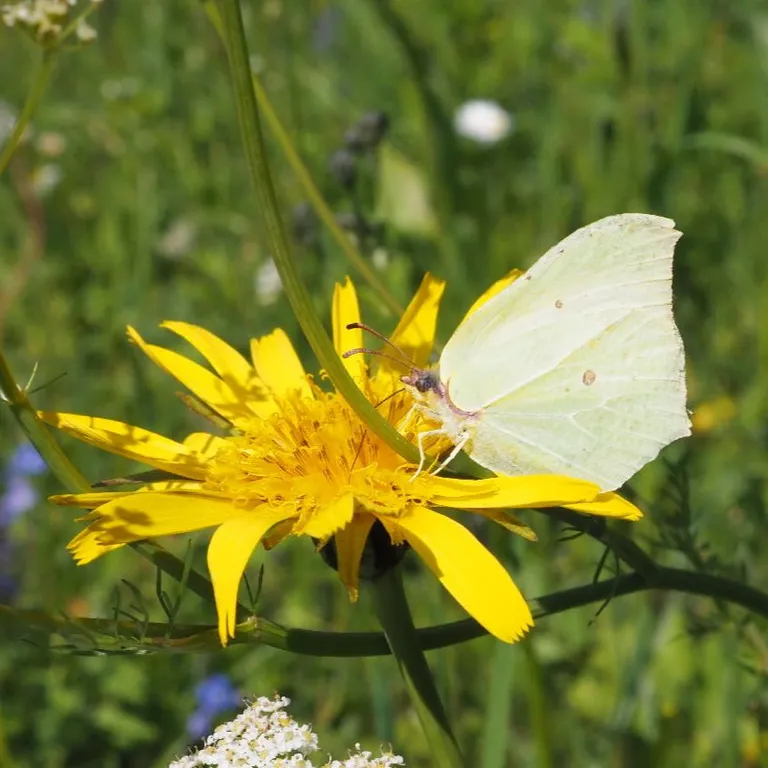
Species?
Gonepteryx rhamni
